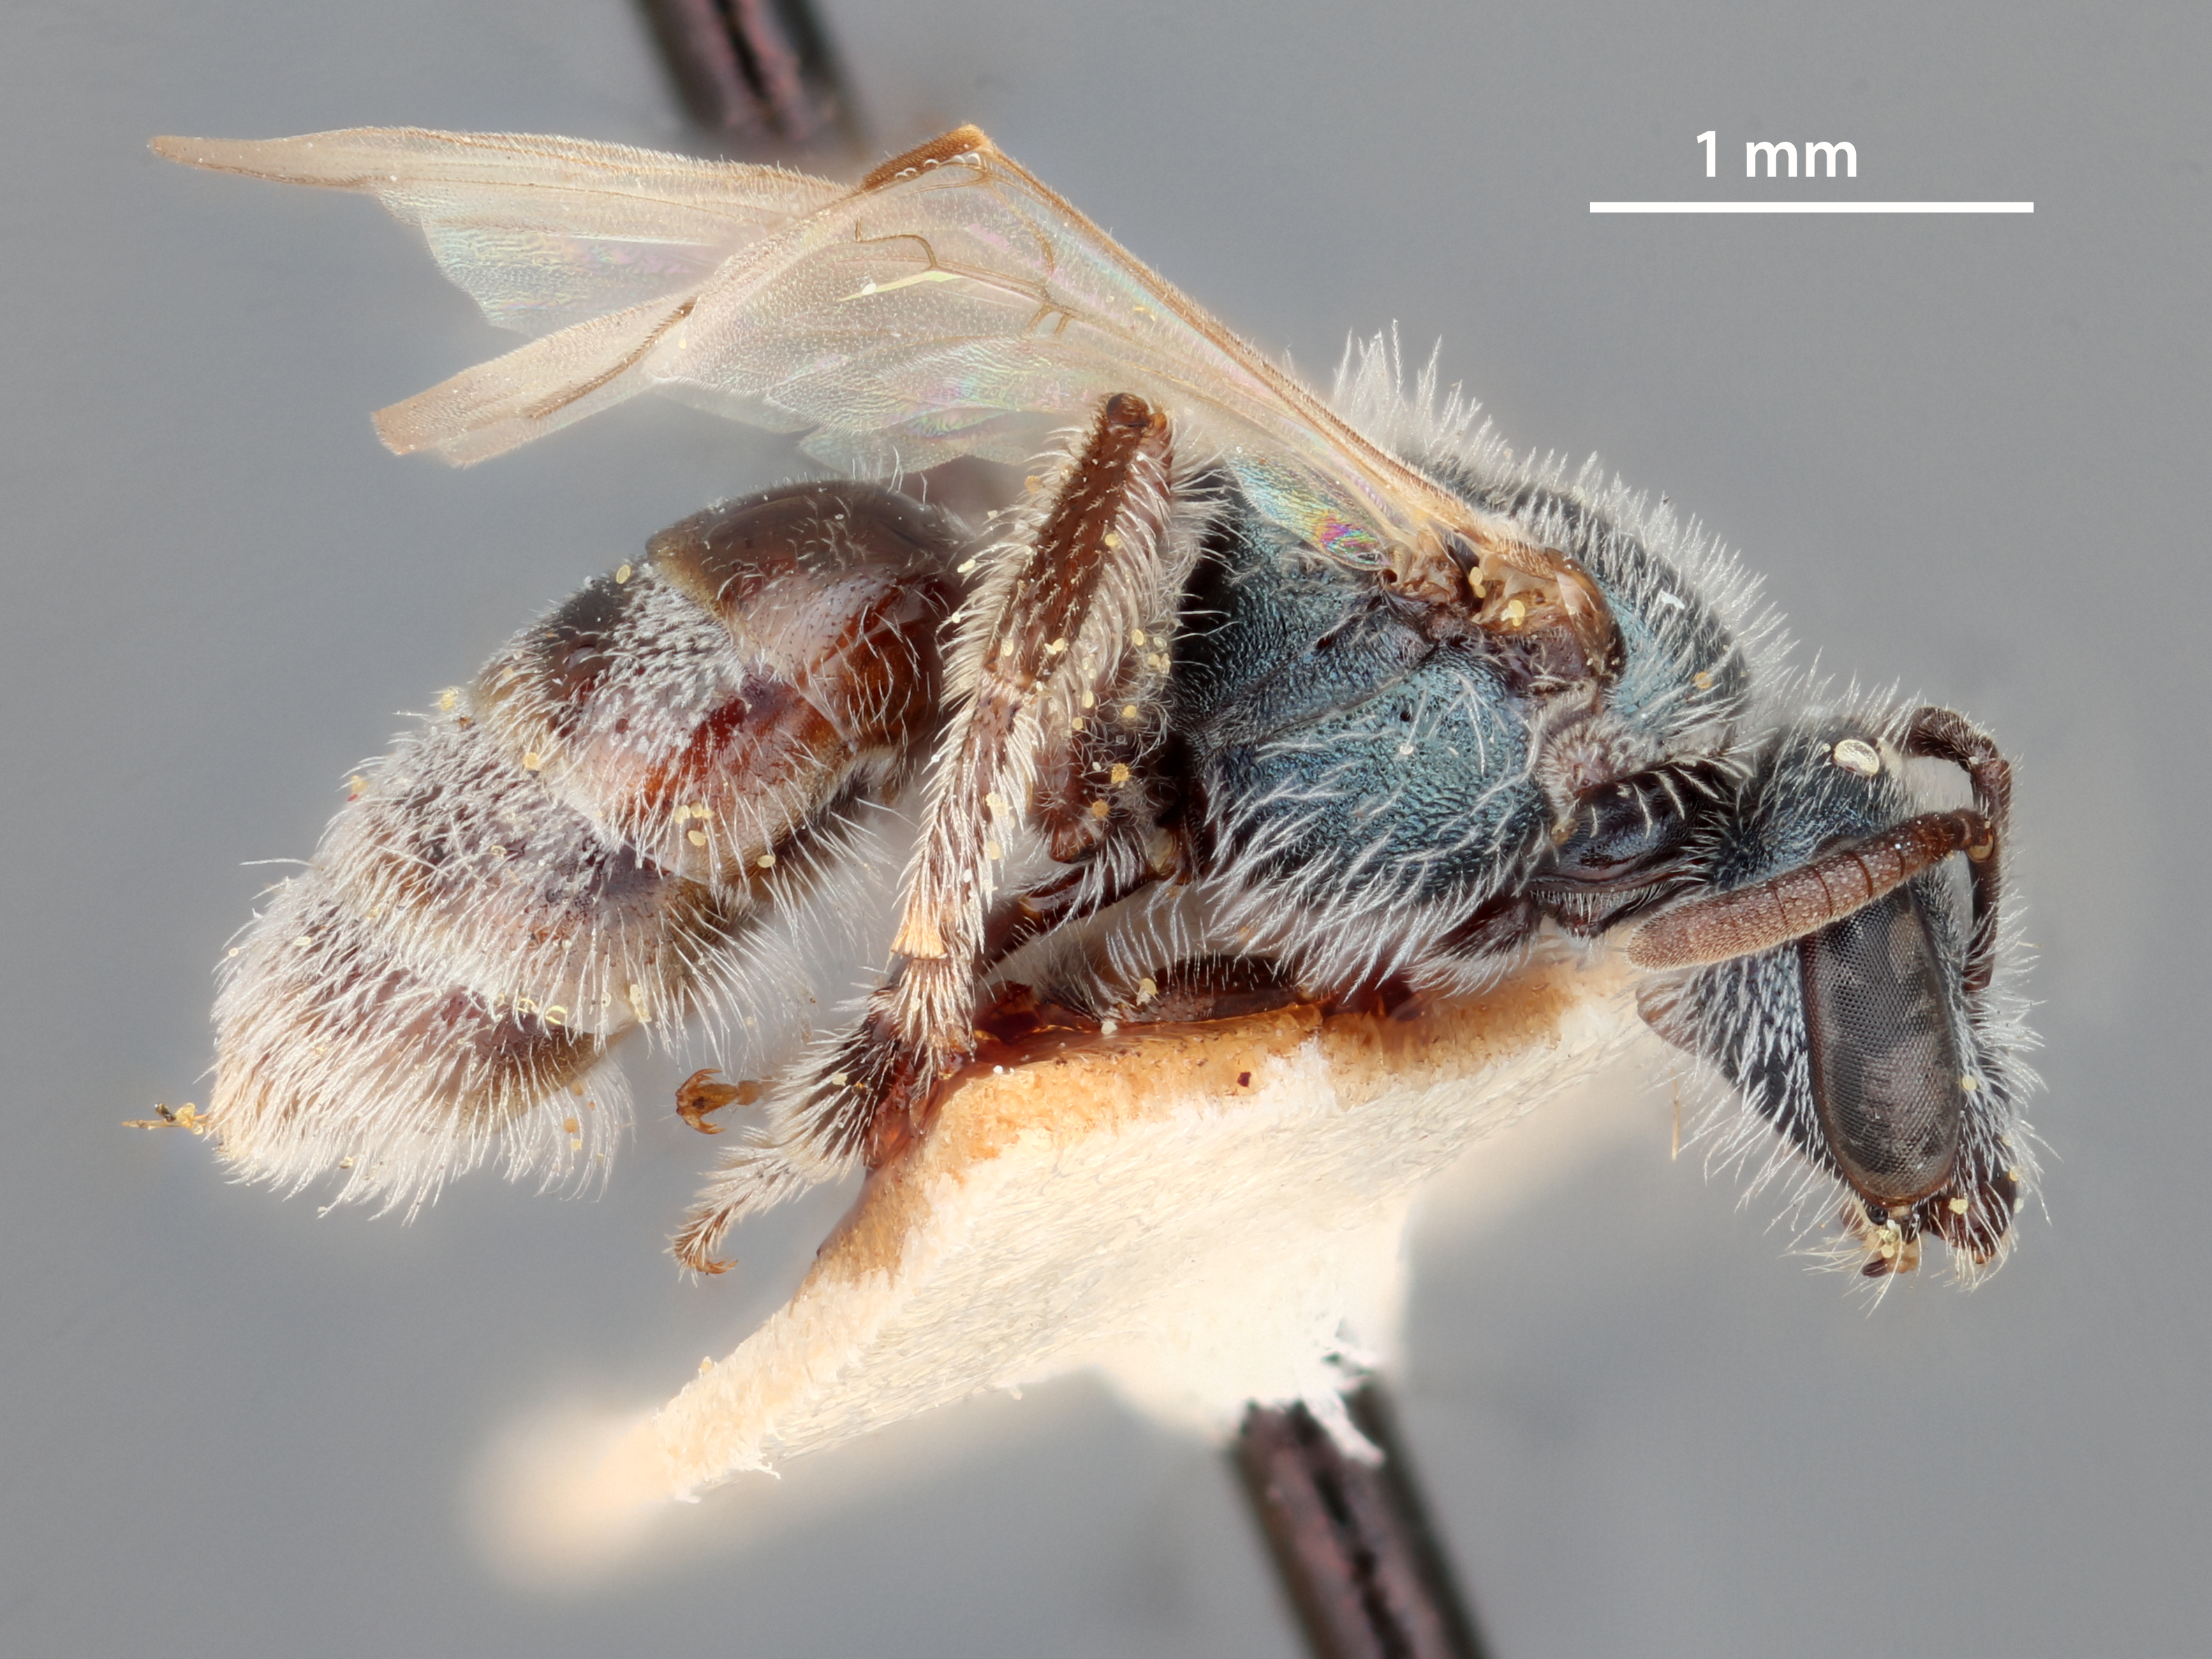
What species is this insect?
Halictus galei
